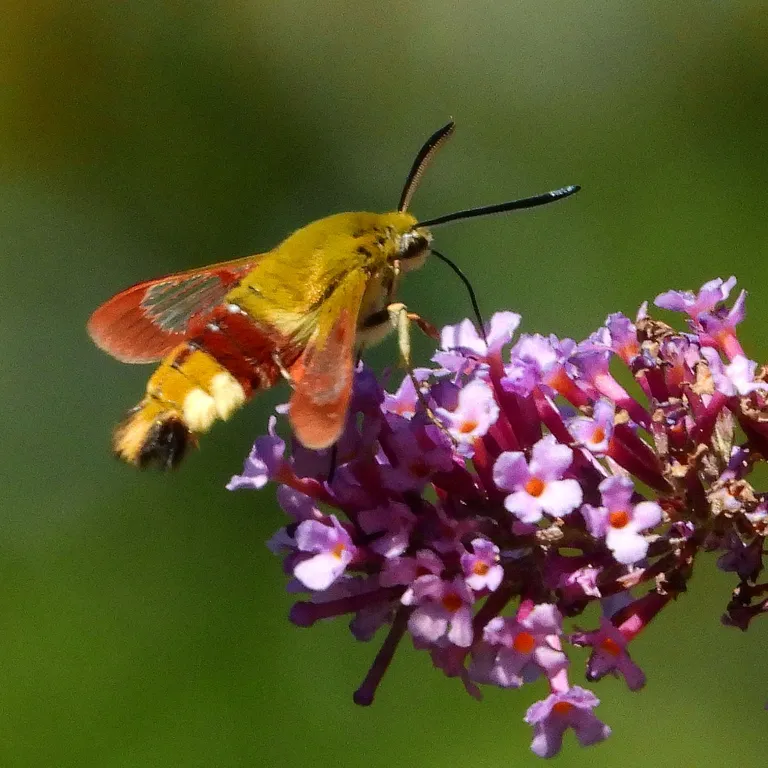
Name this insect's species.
Hemaris fuciformis
